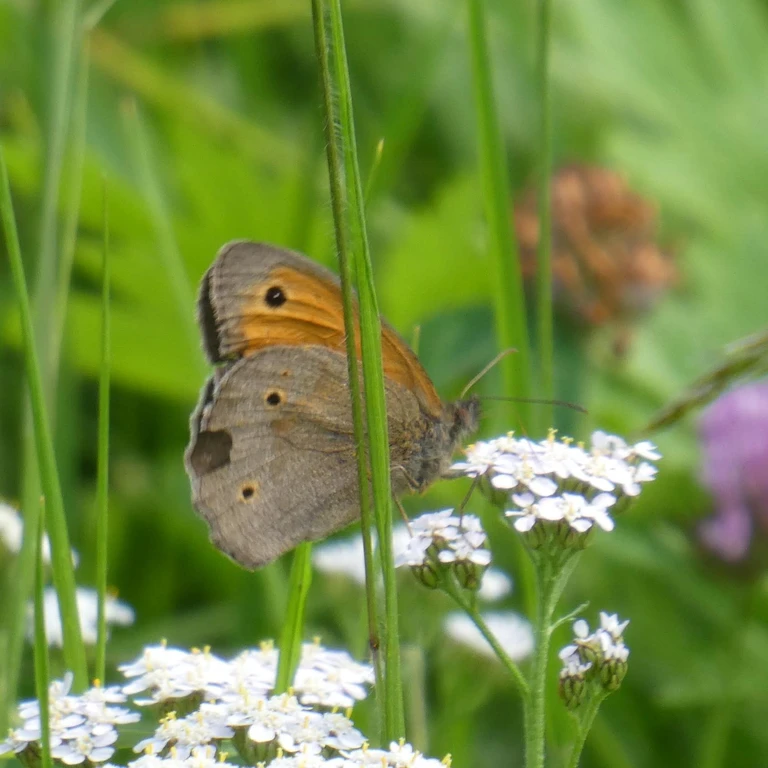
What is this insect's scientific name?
Maniola jurtina
